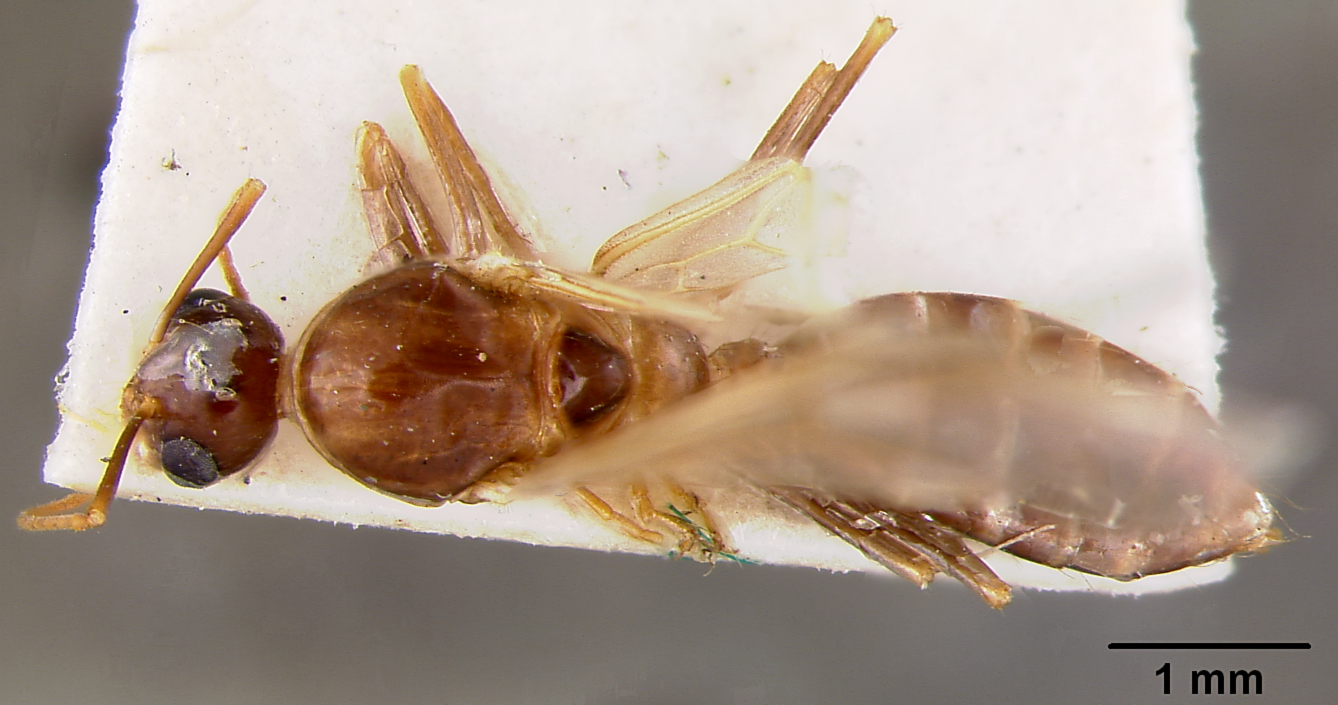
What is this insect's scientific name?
Camponotus inaequalis
